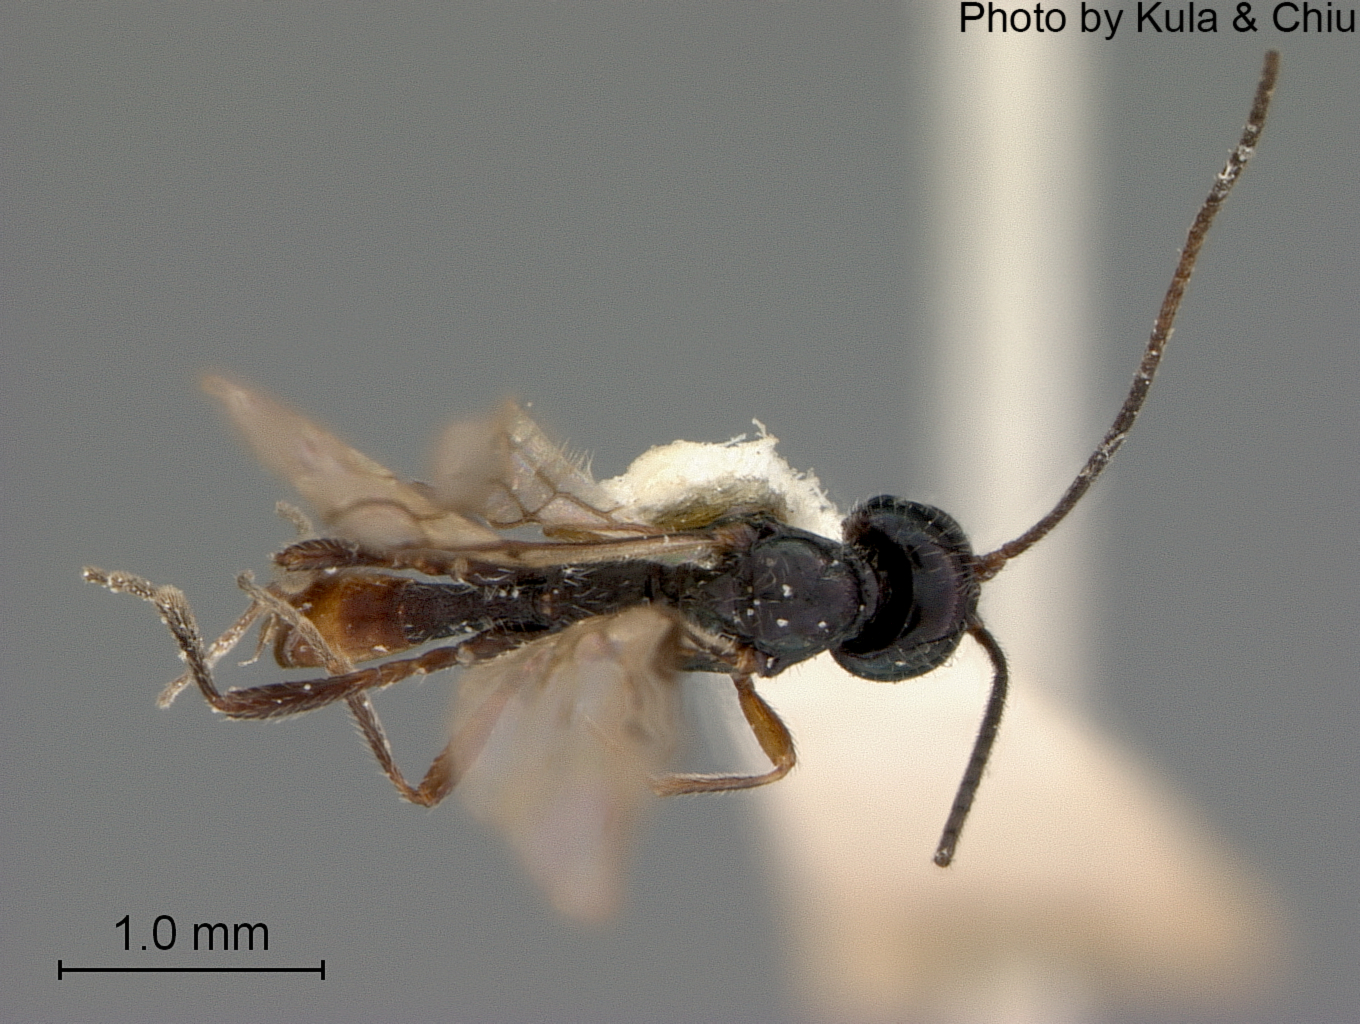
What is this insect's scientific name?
Coelinius nigripes
